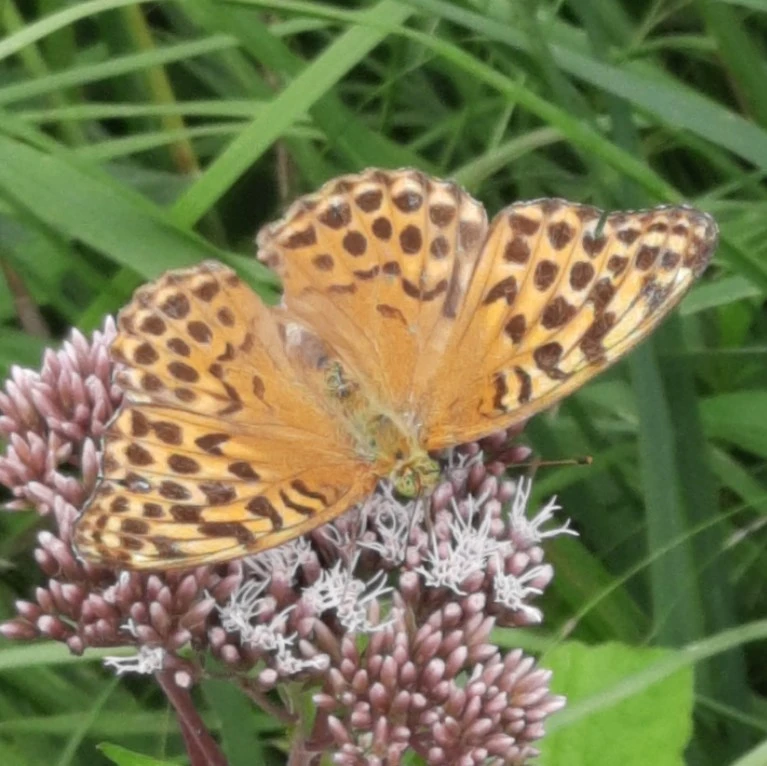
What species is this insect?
Argynnis paphia
